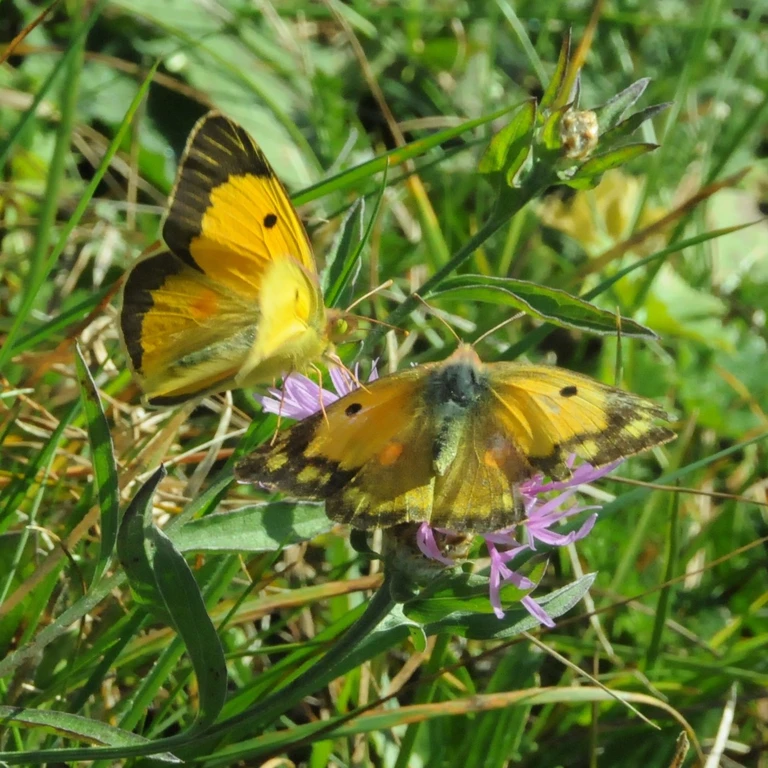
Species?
Colias croceus
